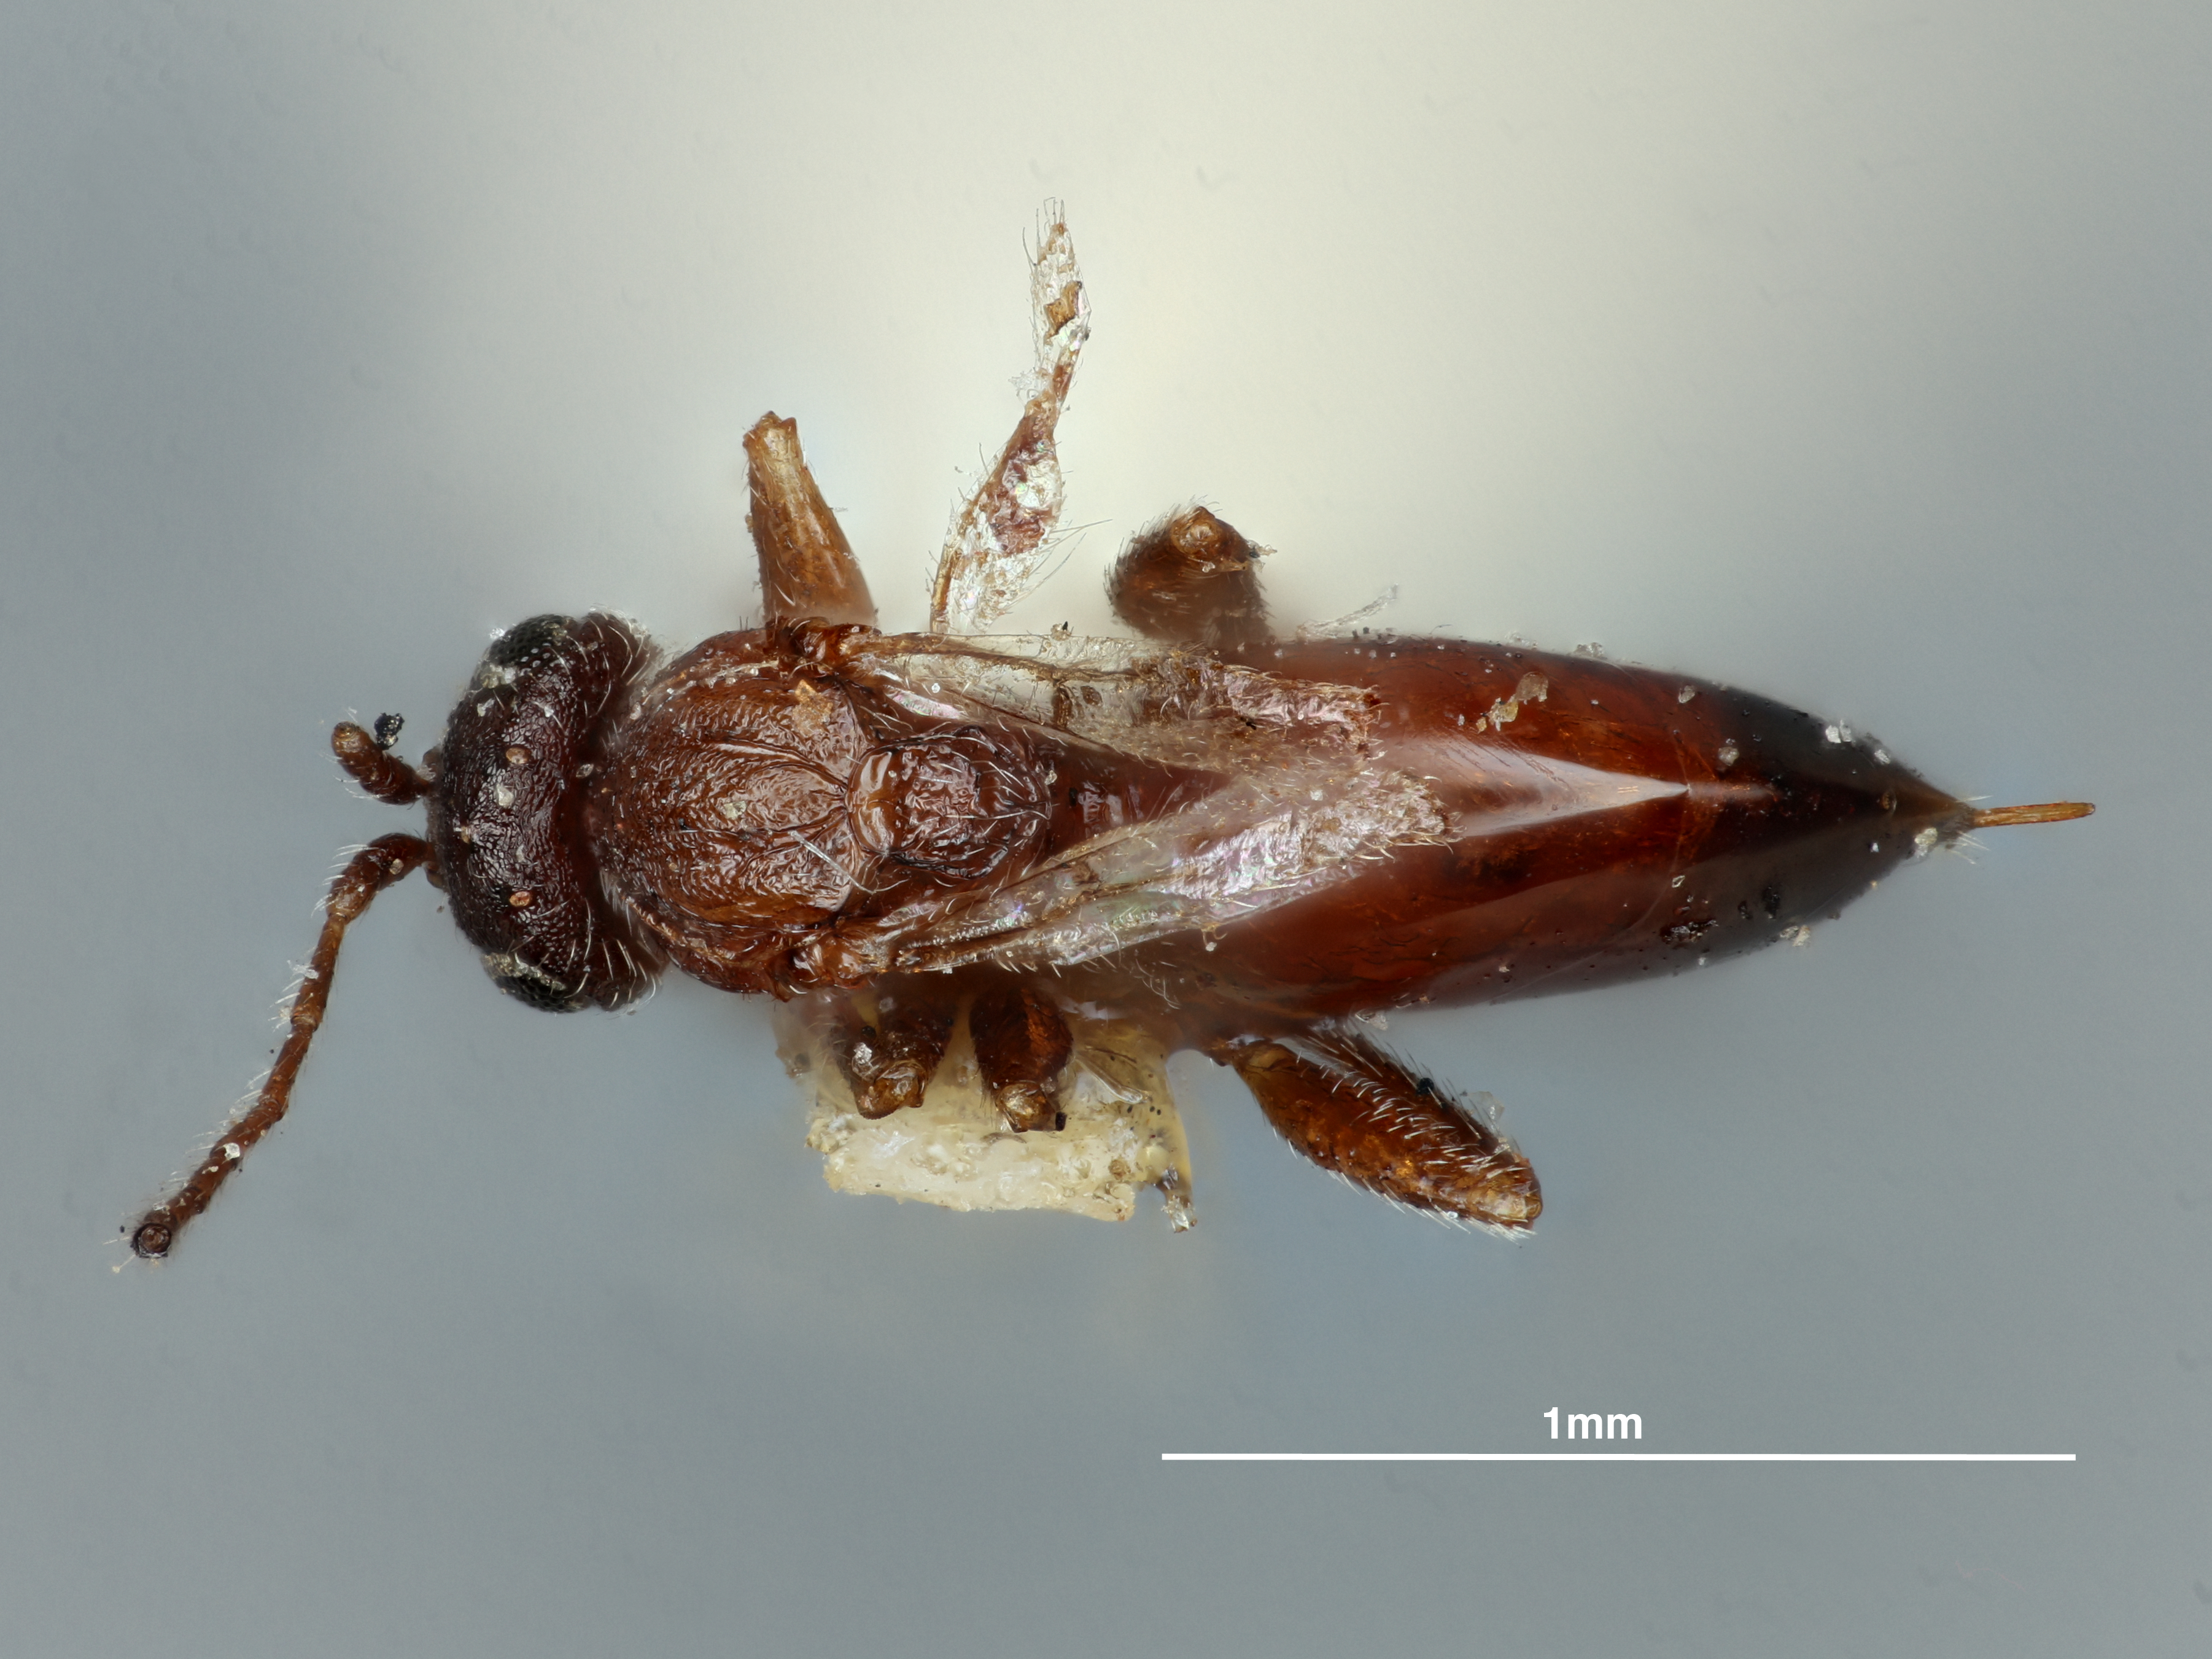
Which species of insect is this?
Philonix californica
